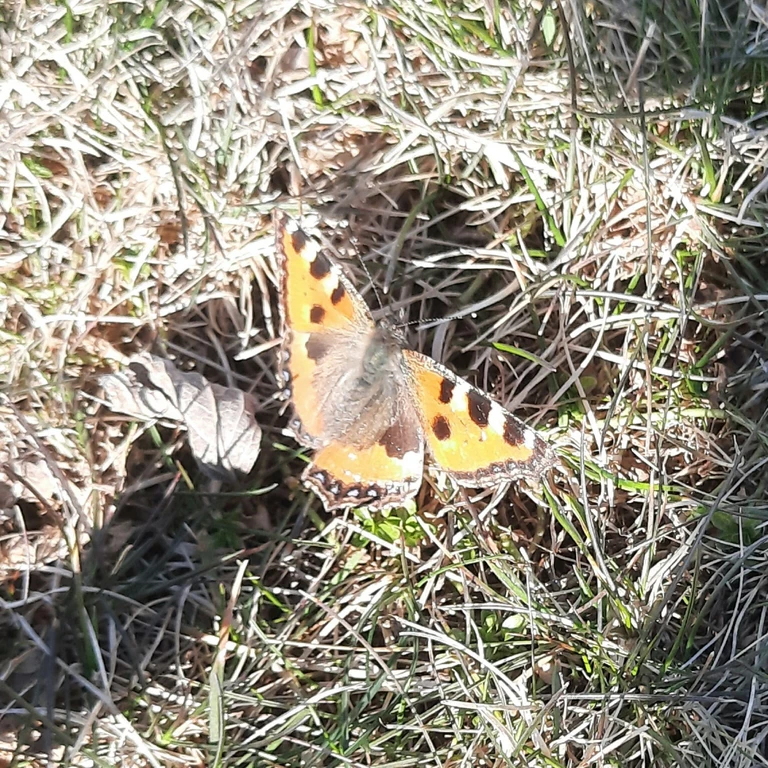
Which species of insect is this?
Aglais urticae
